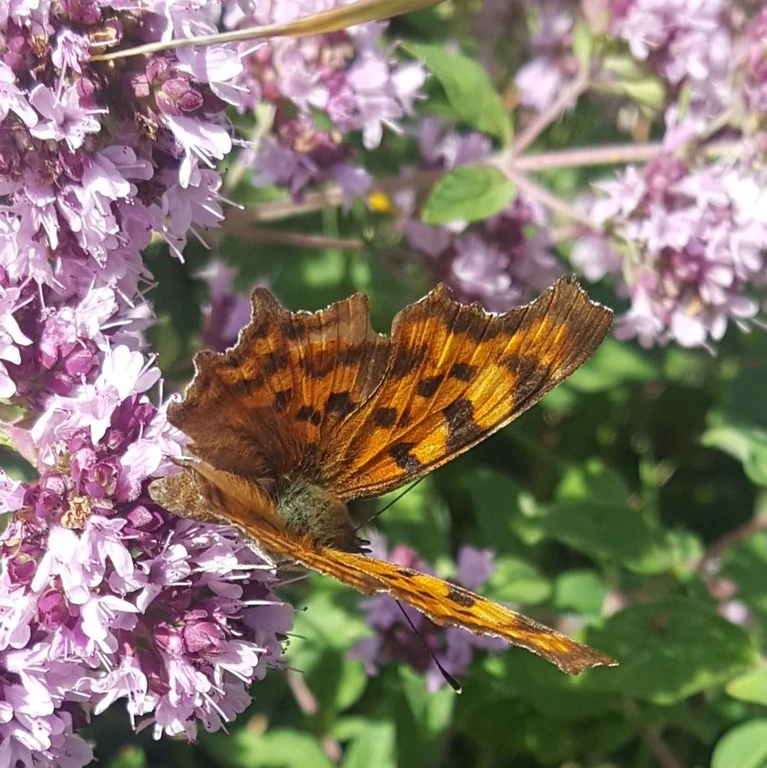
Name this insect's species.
Polygonia c-album
